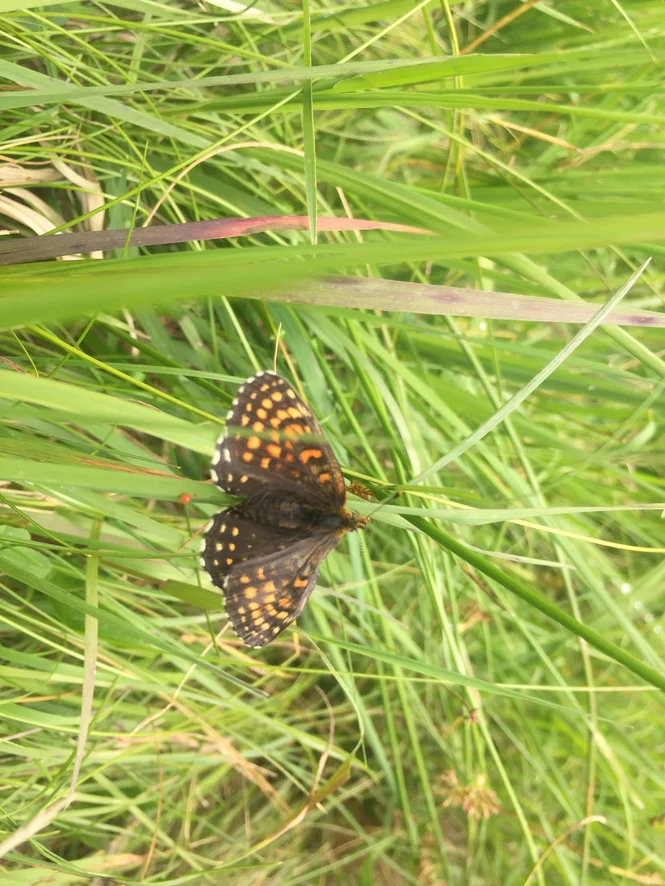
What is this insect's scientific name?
Melitaea diamina
